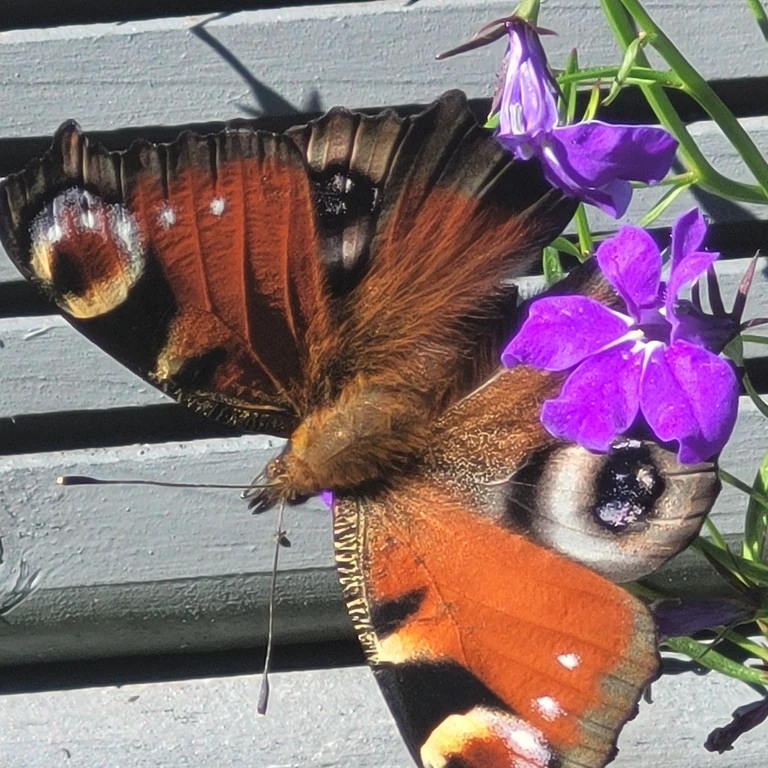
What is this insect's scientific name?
Aglais io
